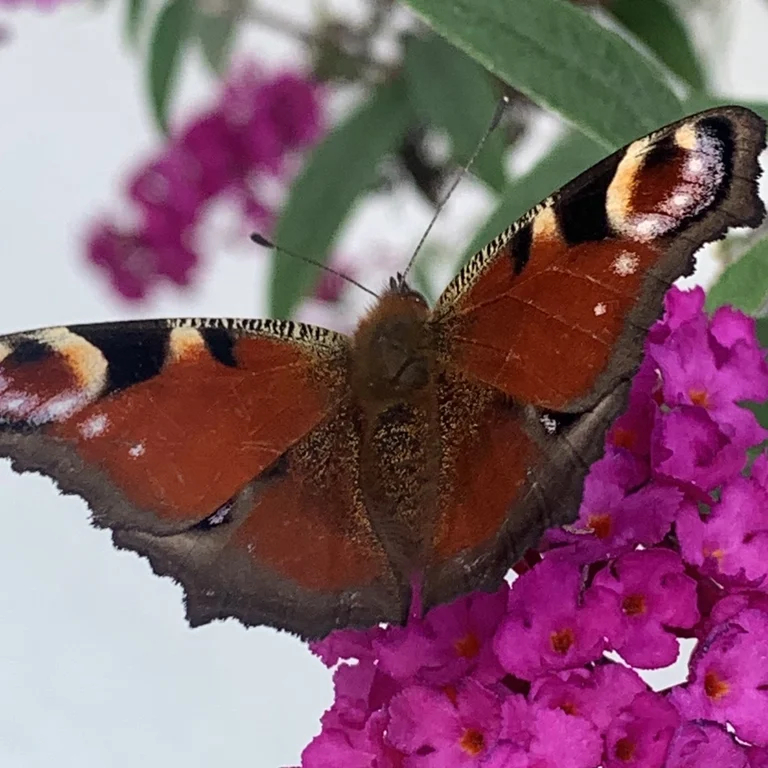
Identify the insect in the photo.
Aglais io
